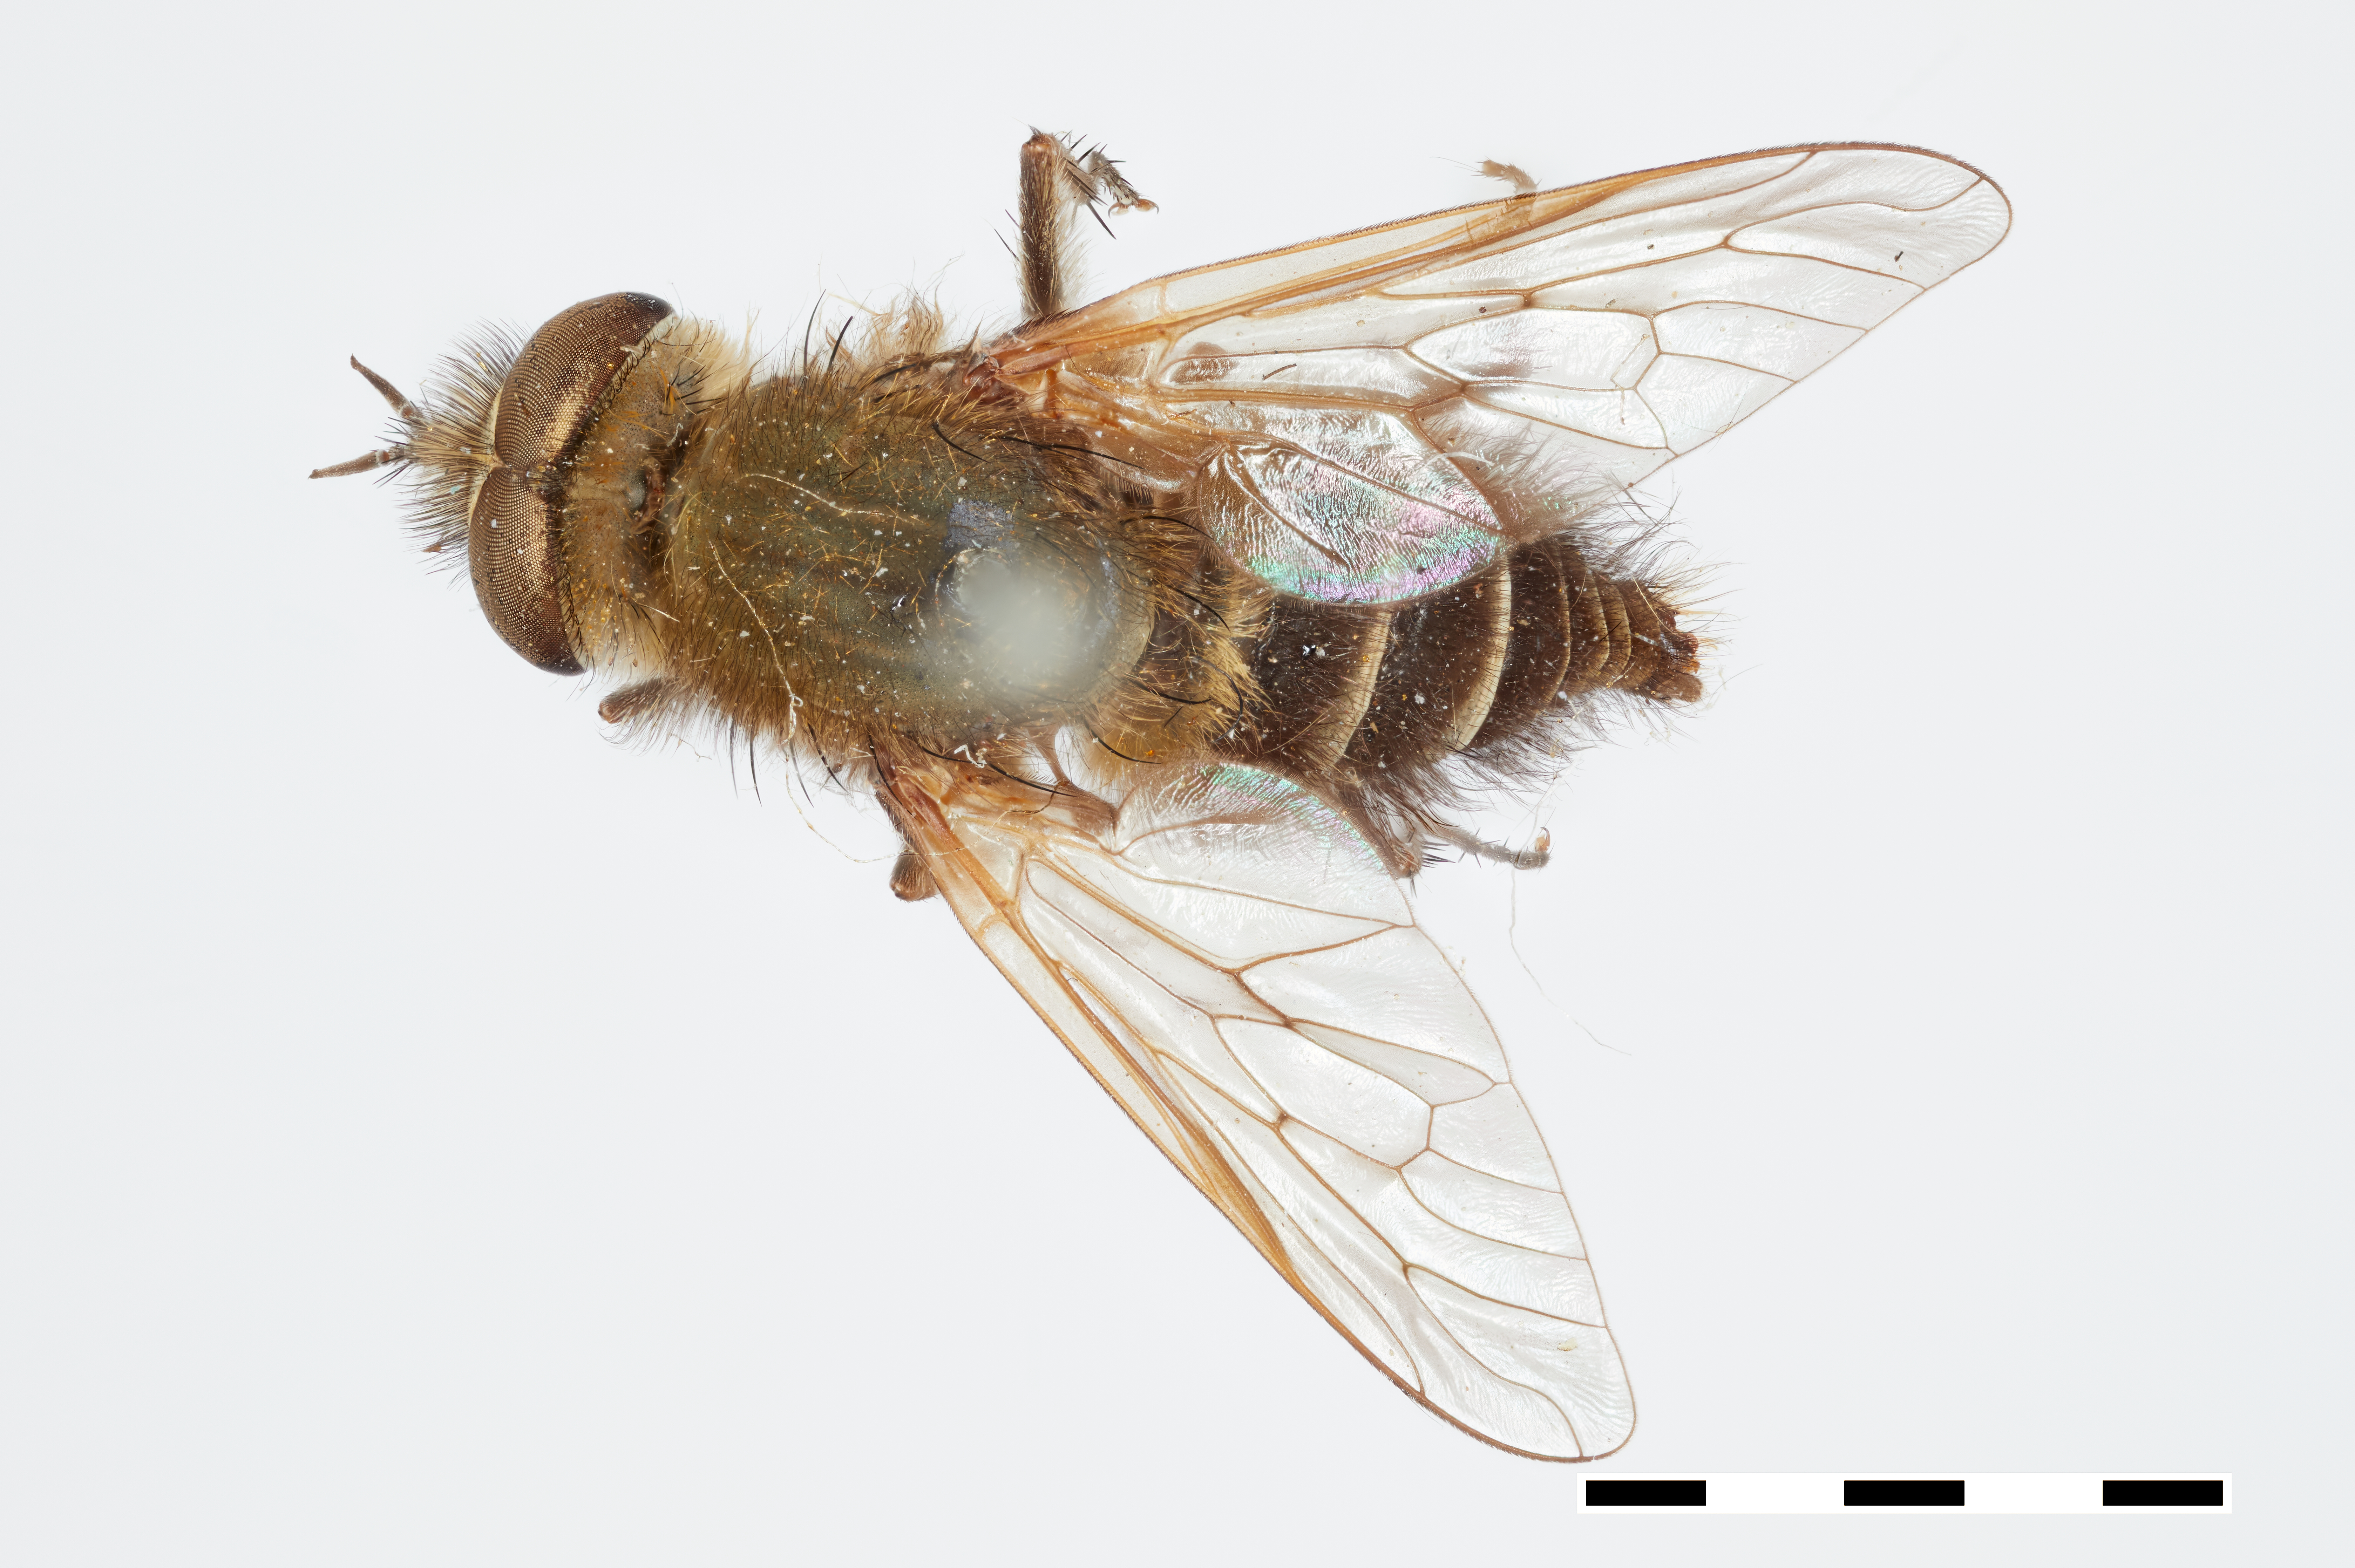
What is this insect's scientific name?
Thereva latistriata
